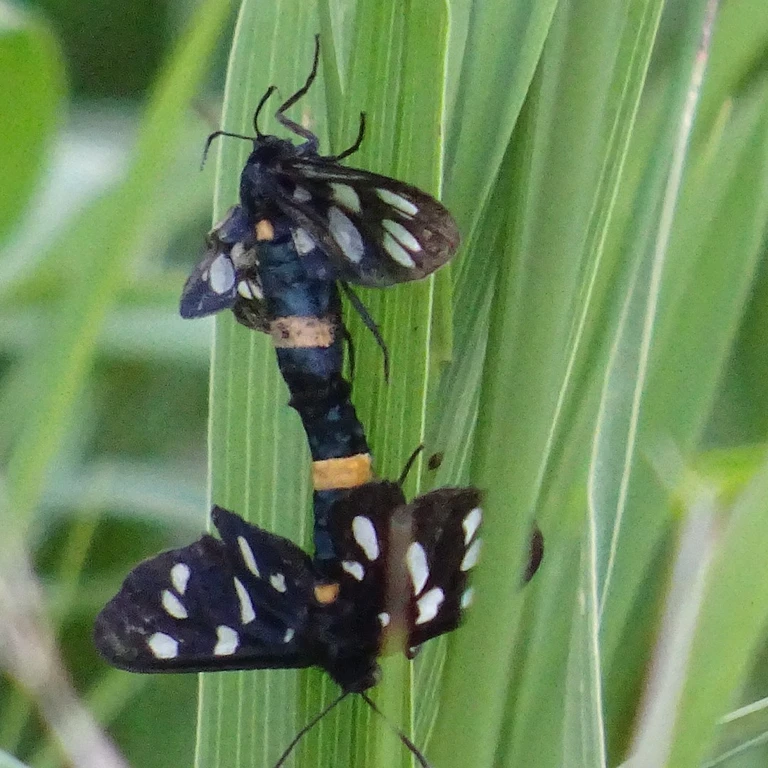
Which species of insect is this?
Amata phegea
